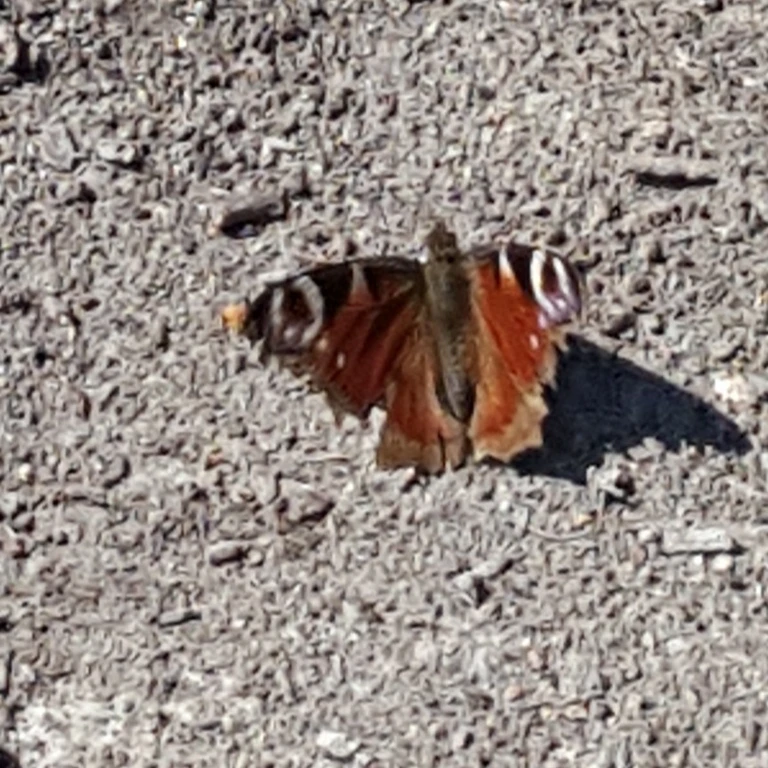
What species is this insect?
Aglais io
